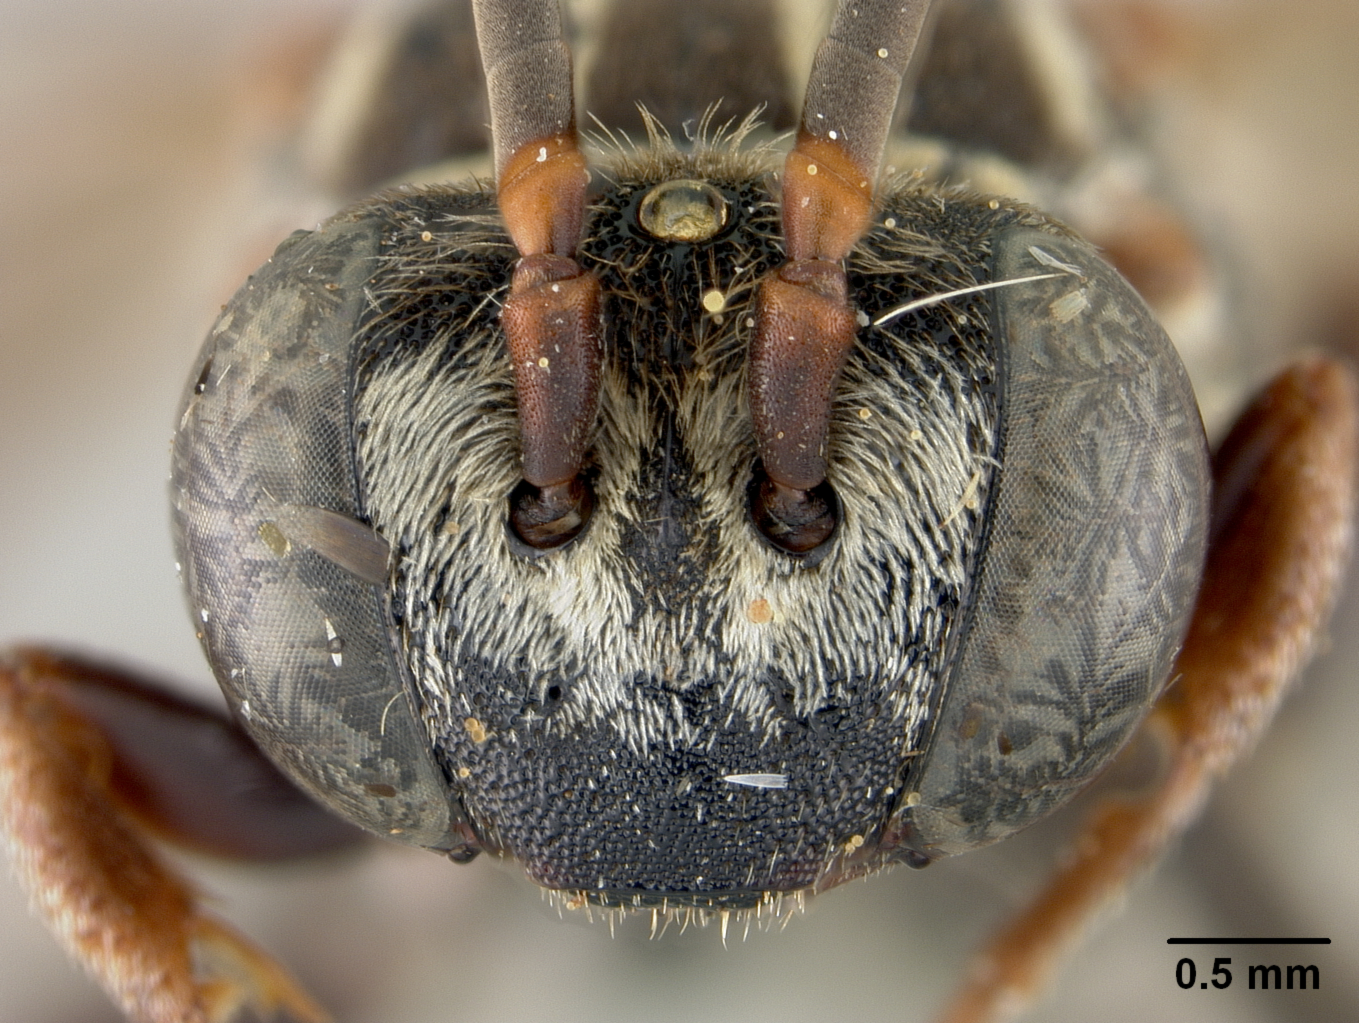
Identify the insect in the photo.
Triepeolus bilineatus
